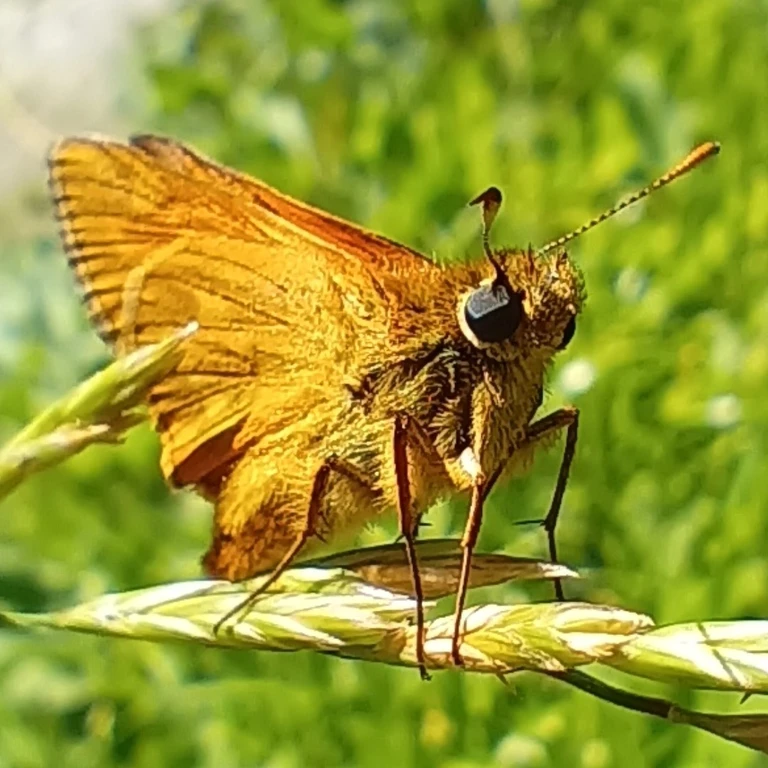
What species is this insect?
Ochlodes sylvanus (also Ochlodes venata)
